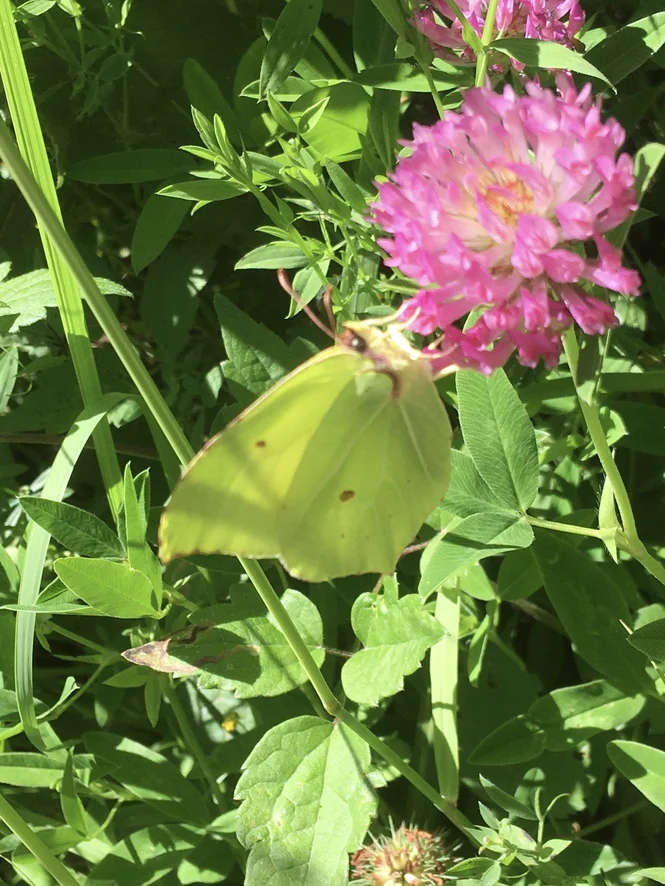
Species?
Gonepteryx rhamni
